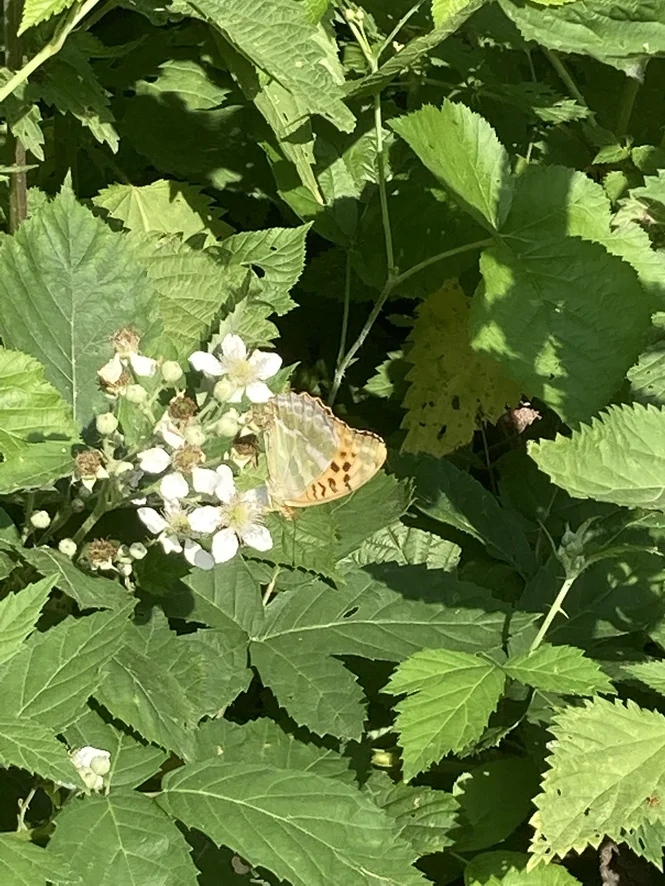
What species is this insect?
Argynnis paphia
